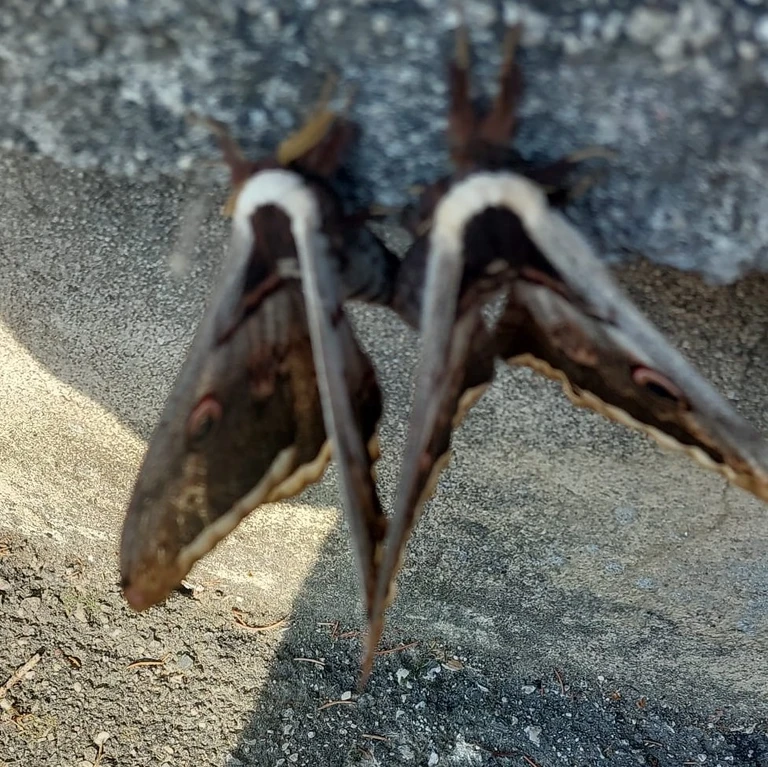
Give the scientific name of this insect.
Saturnia pyri
